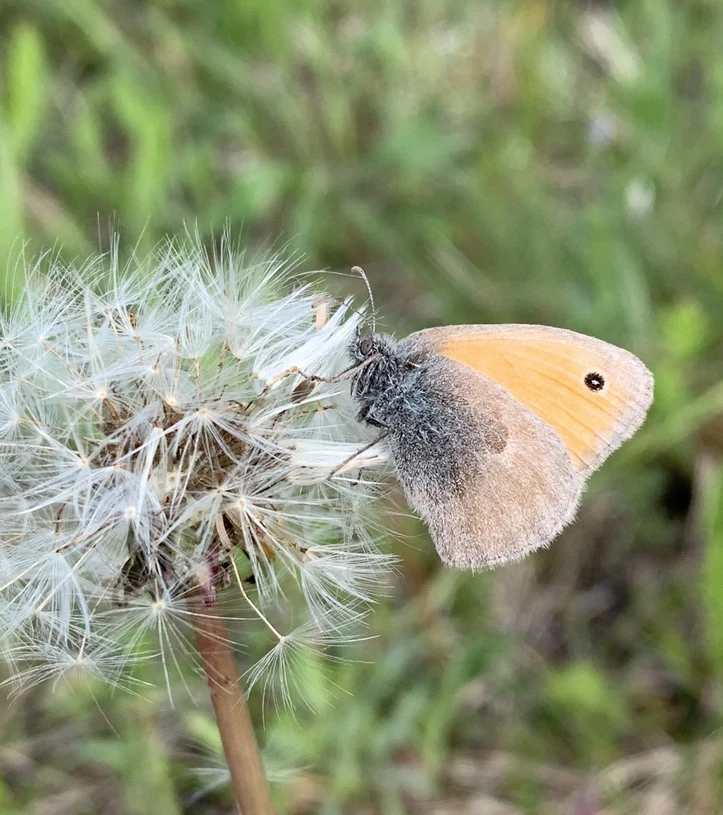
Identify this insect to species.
Coenonympha pamphilus
